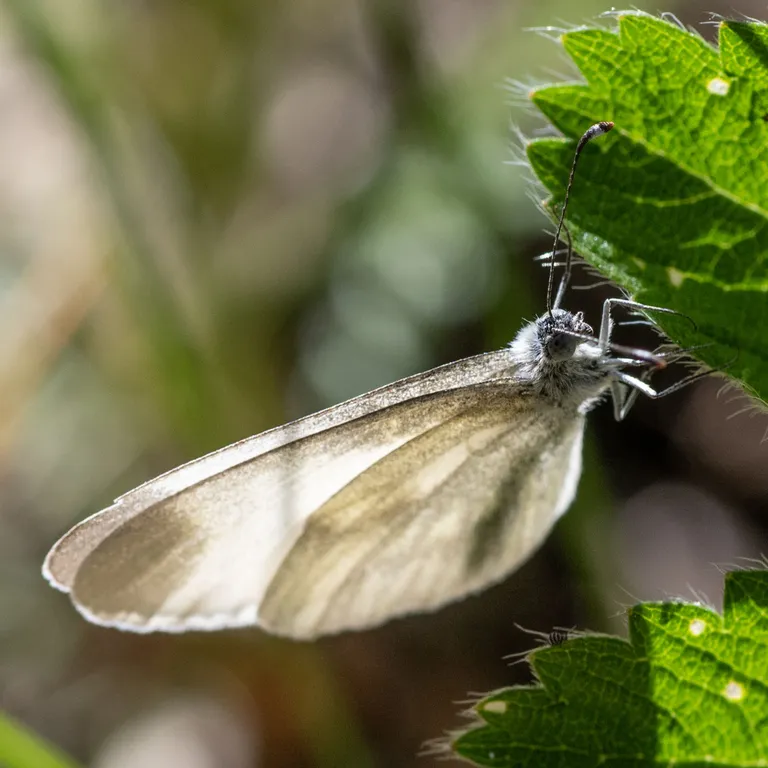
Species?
Leptidea sinapis/juvernica
